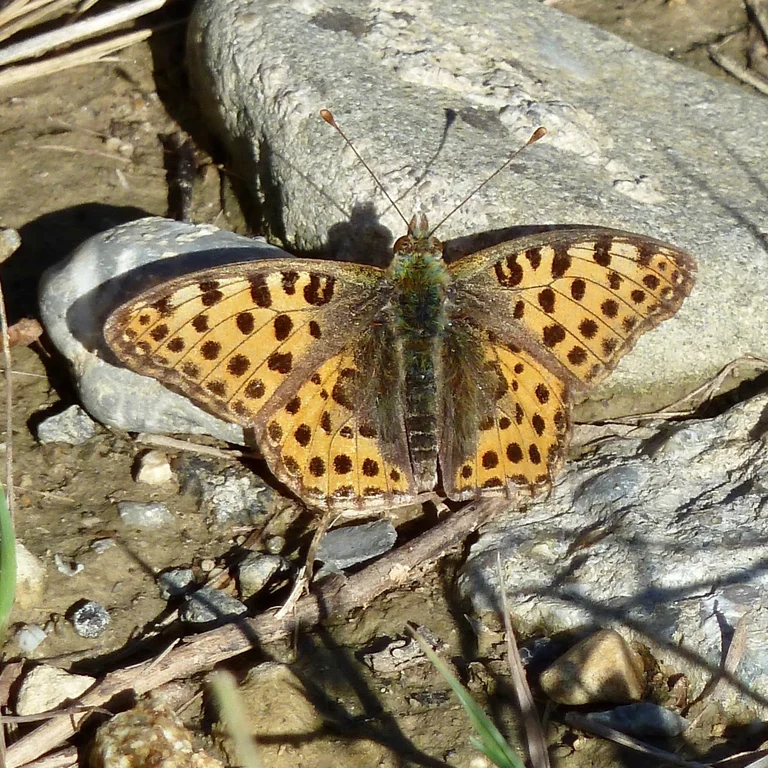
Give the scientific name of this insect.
Issoria lathonia
